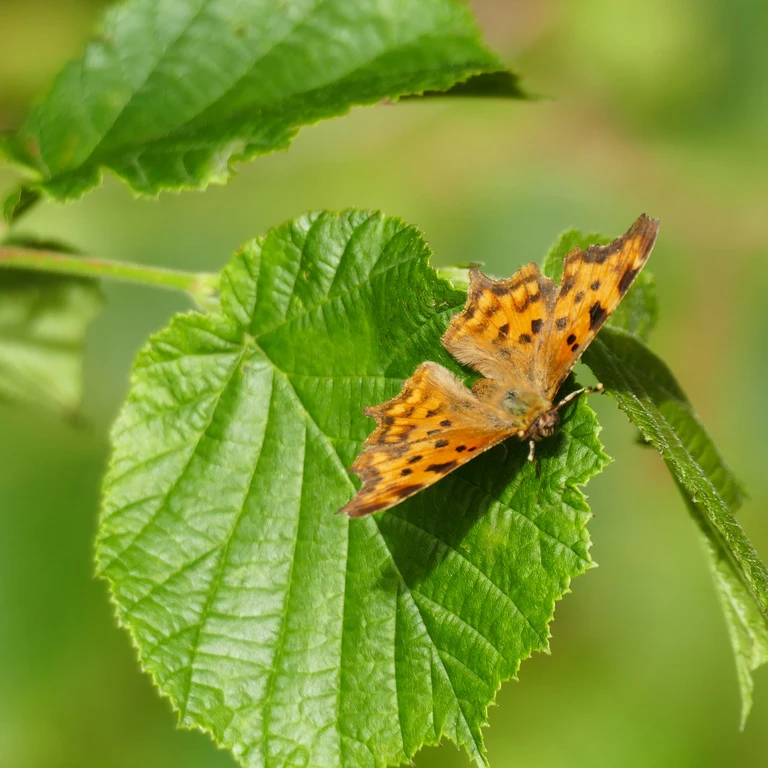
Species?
Polygonia c-album
